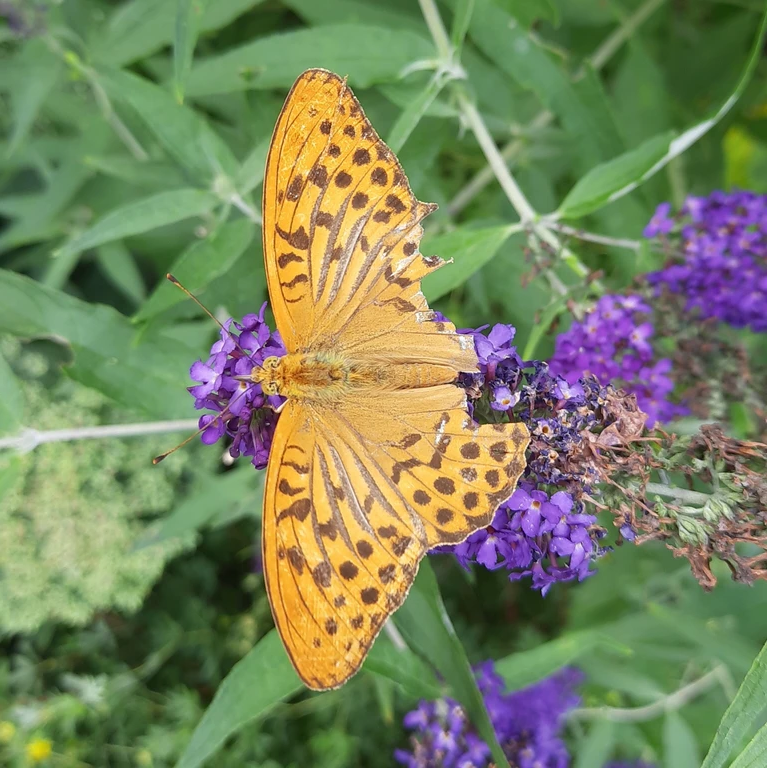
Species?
Argynnis paphia
